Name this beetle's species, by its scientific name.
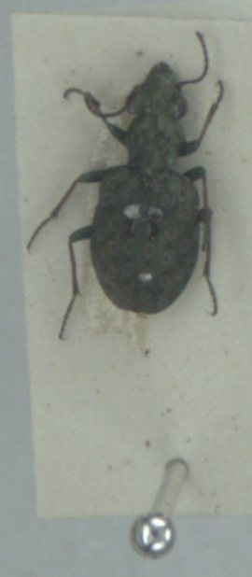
Elaphrus riparius
